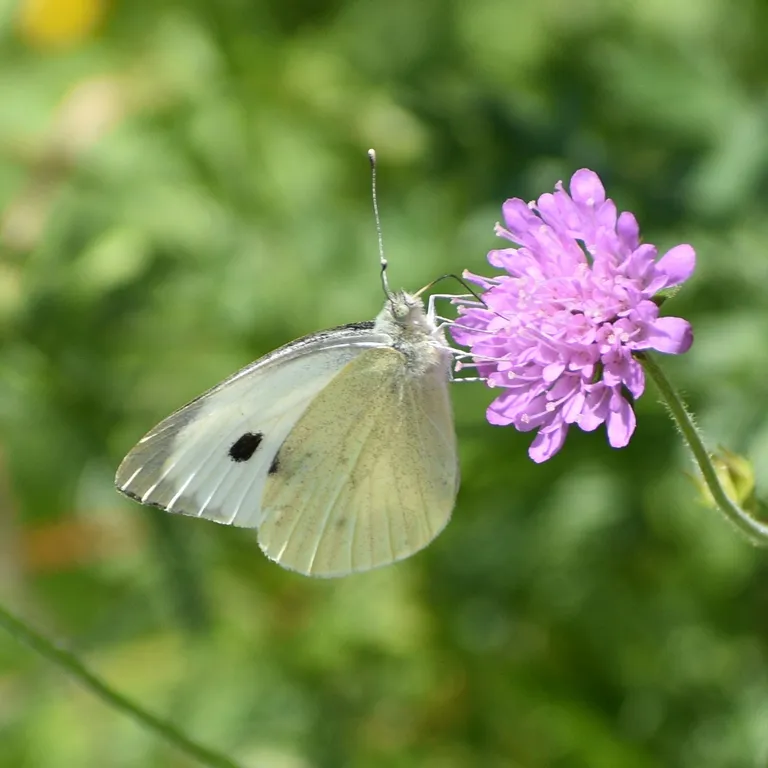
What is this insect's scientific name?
Pieris brassicae
